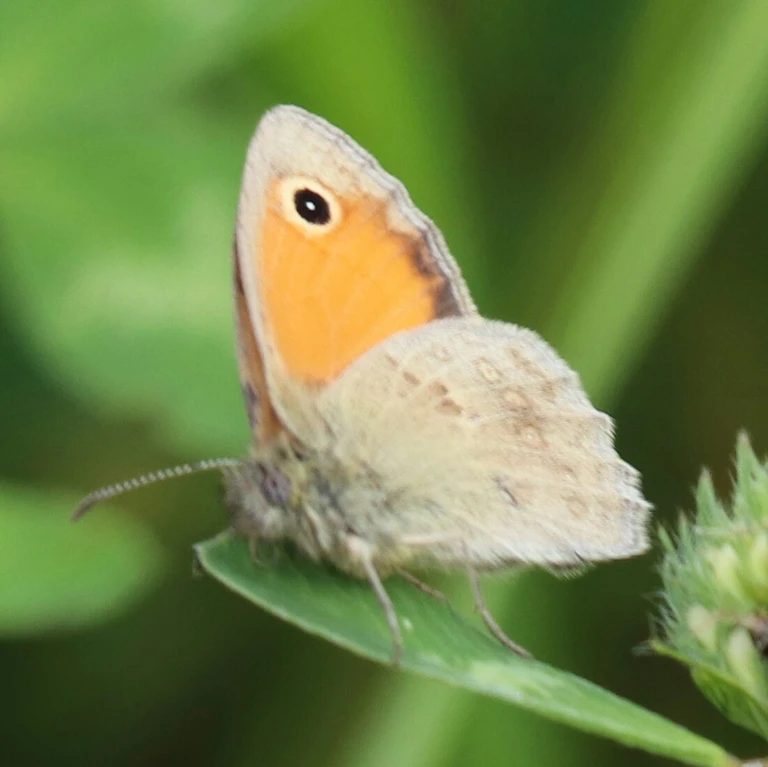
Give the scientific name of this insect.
Coenonympha pamphilus
